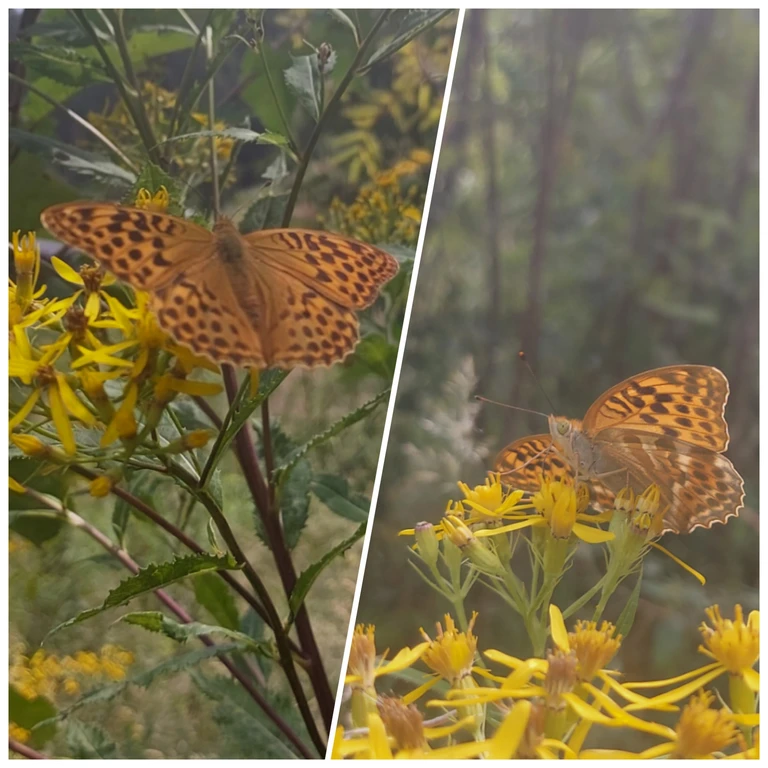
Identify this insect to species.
Argynnis paphia
